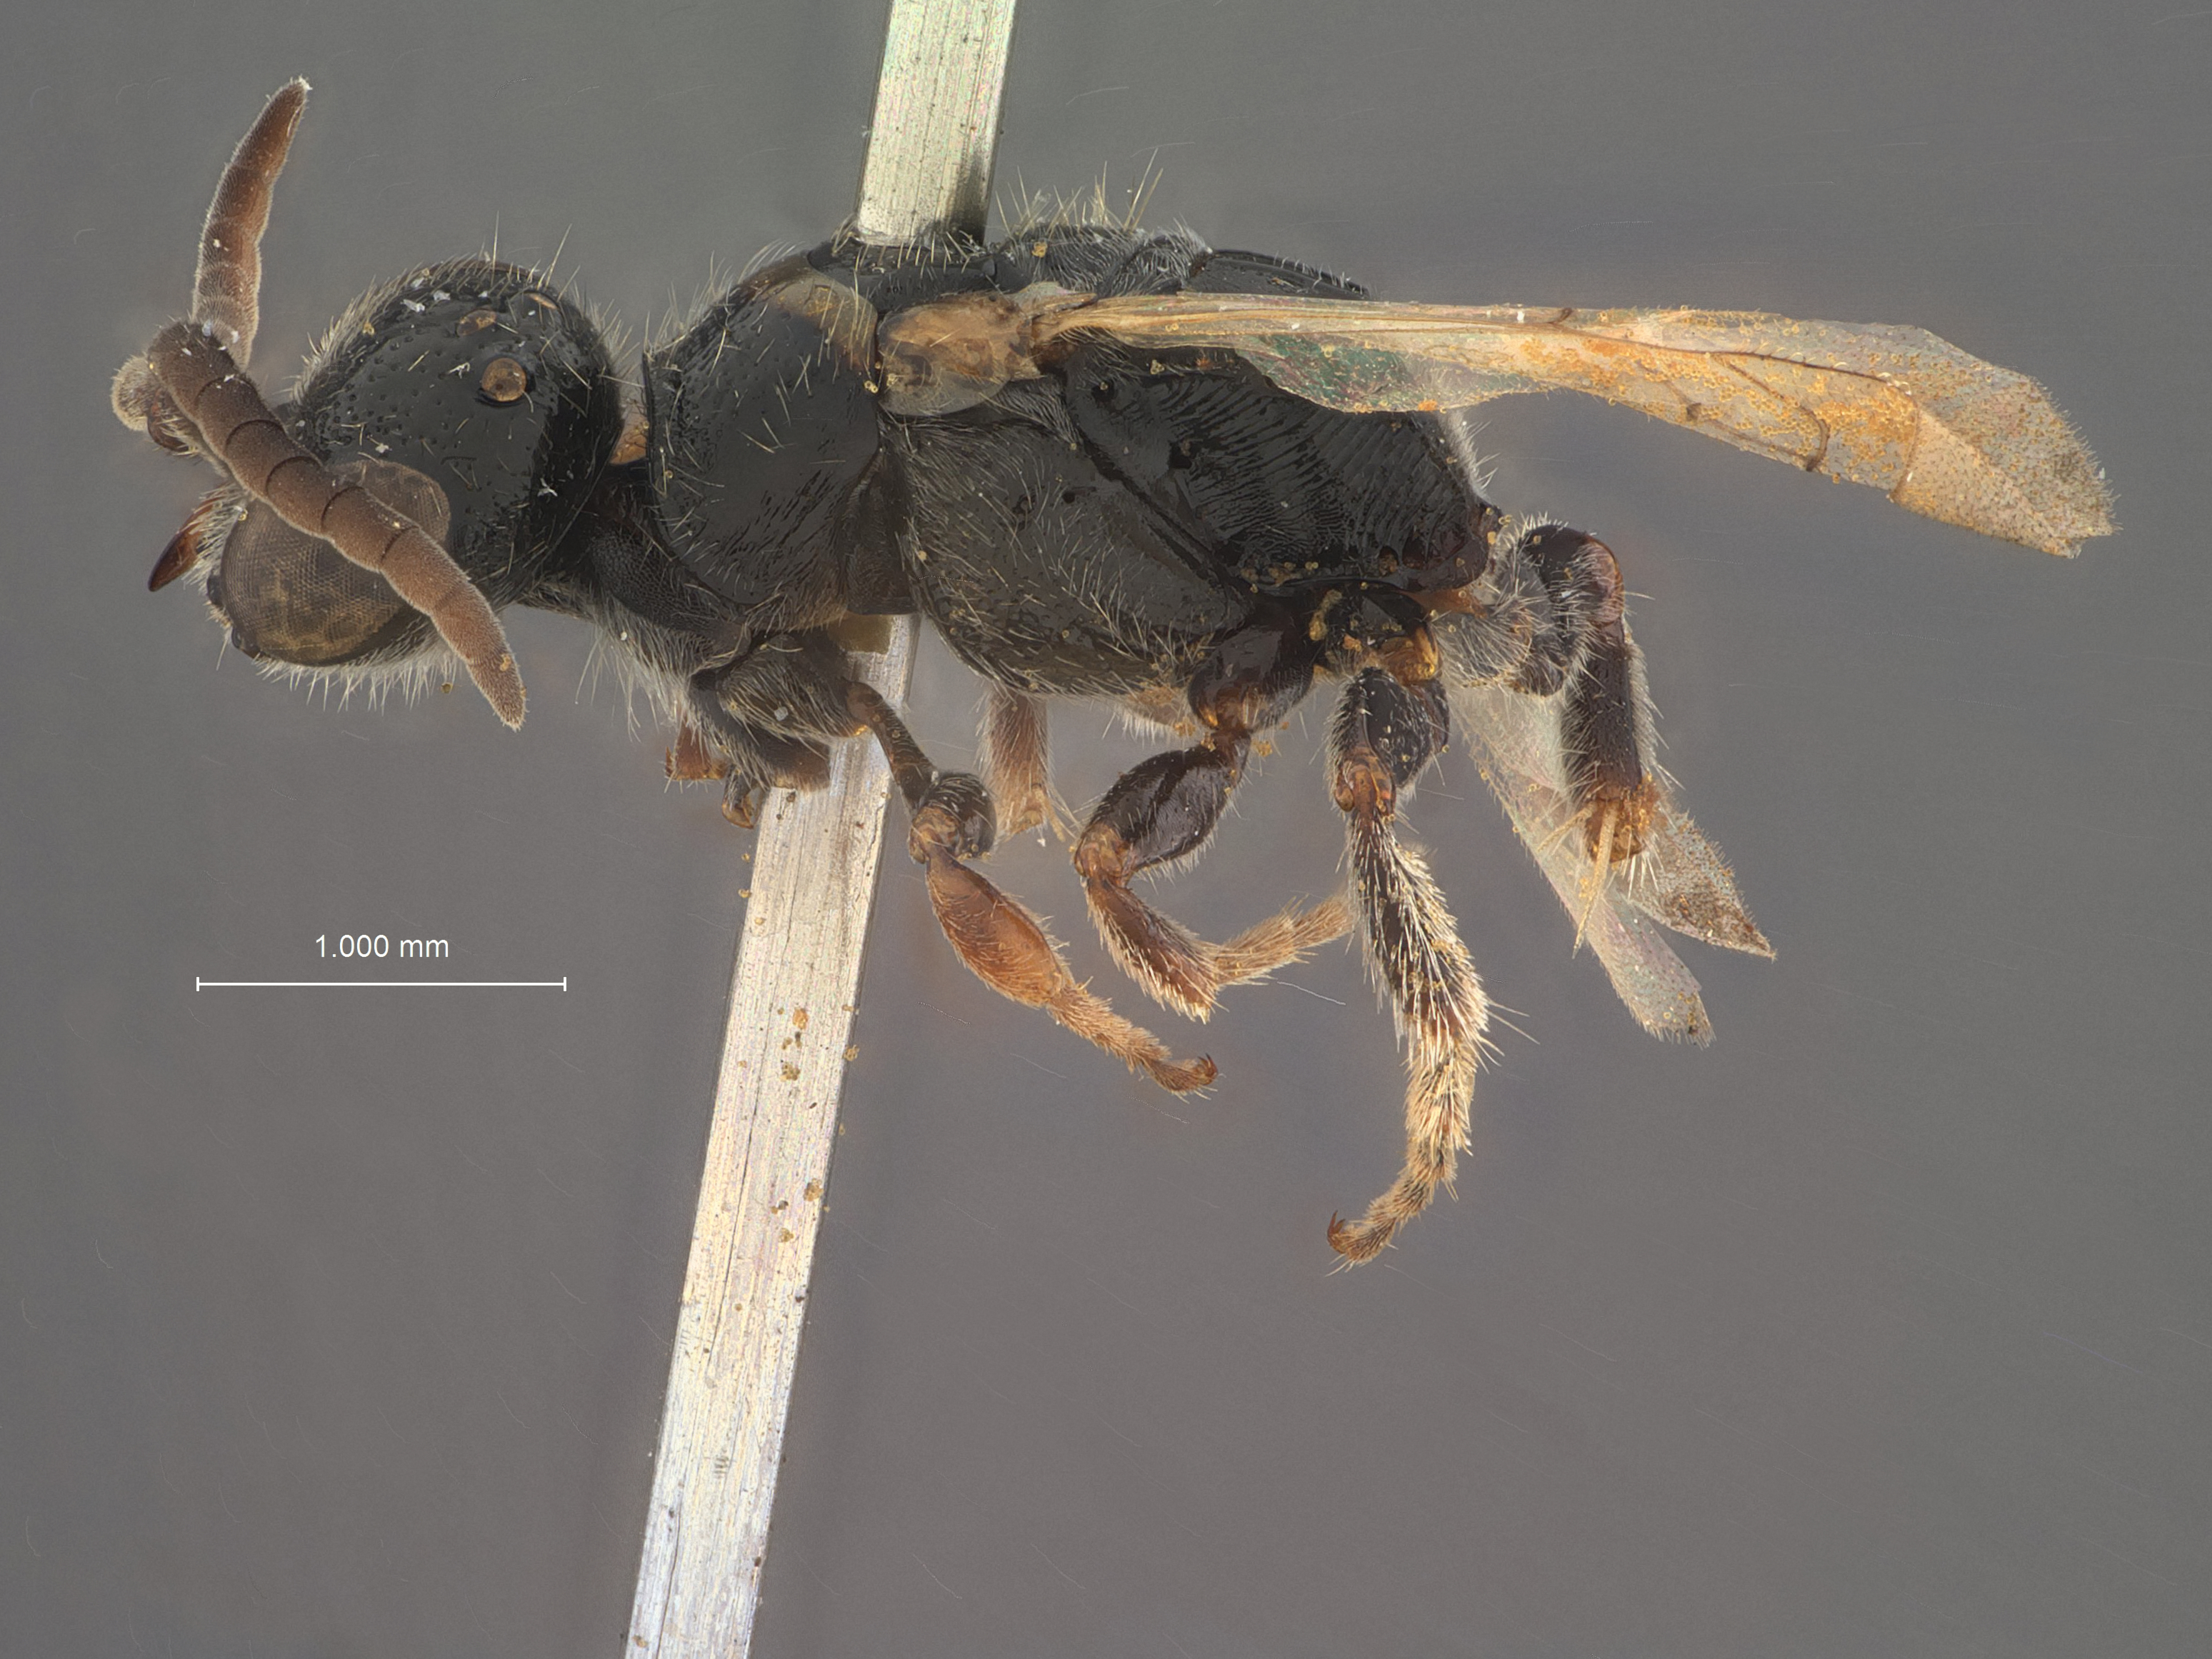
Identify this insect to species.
Tiphia hokkien
